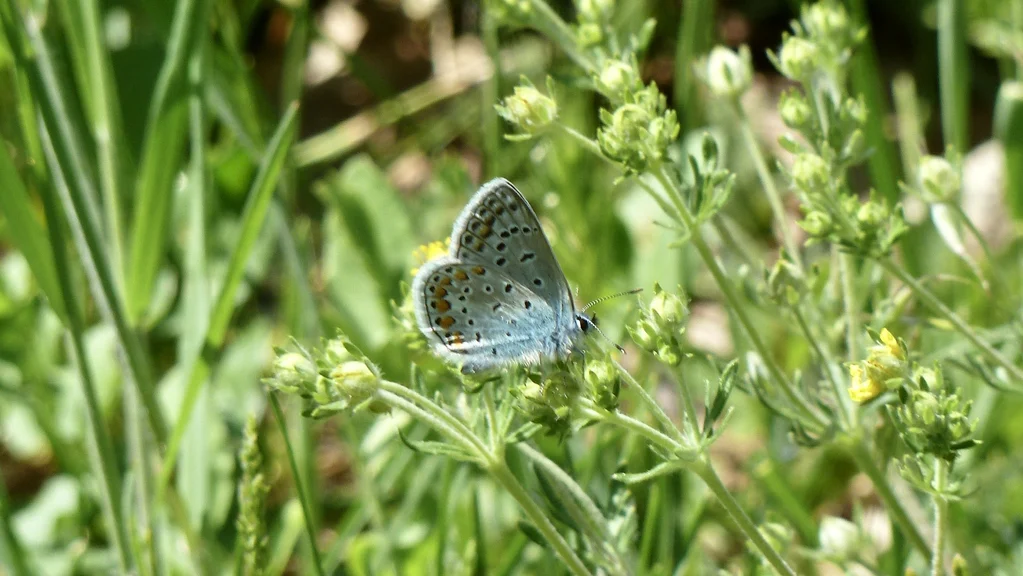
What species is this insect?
Polyommatus icarus
